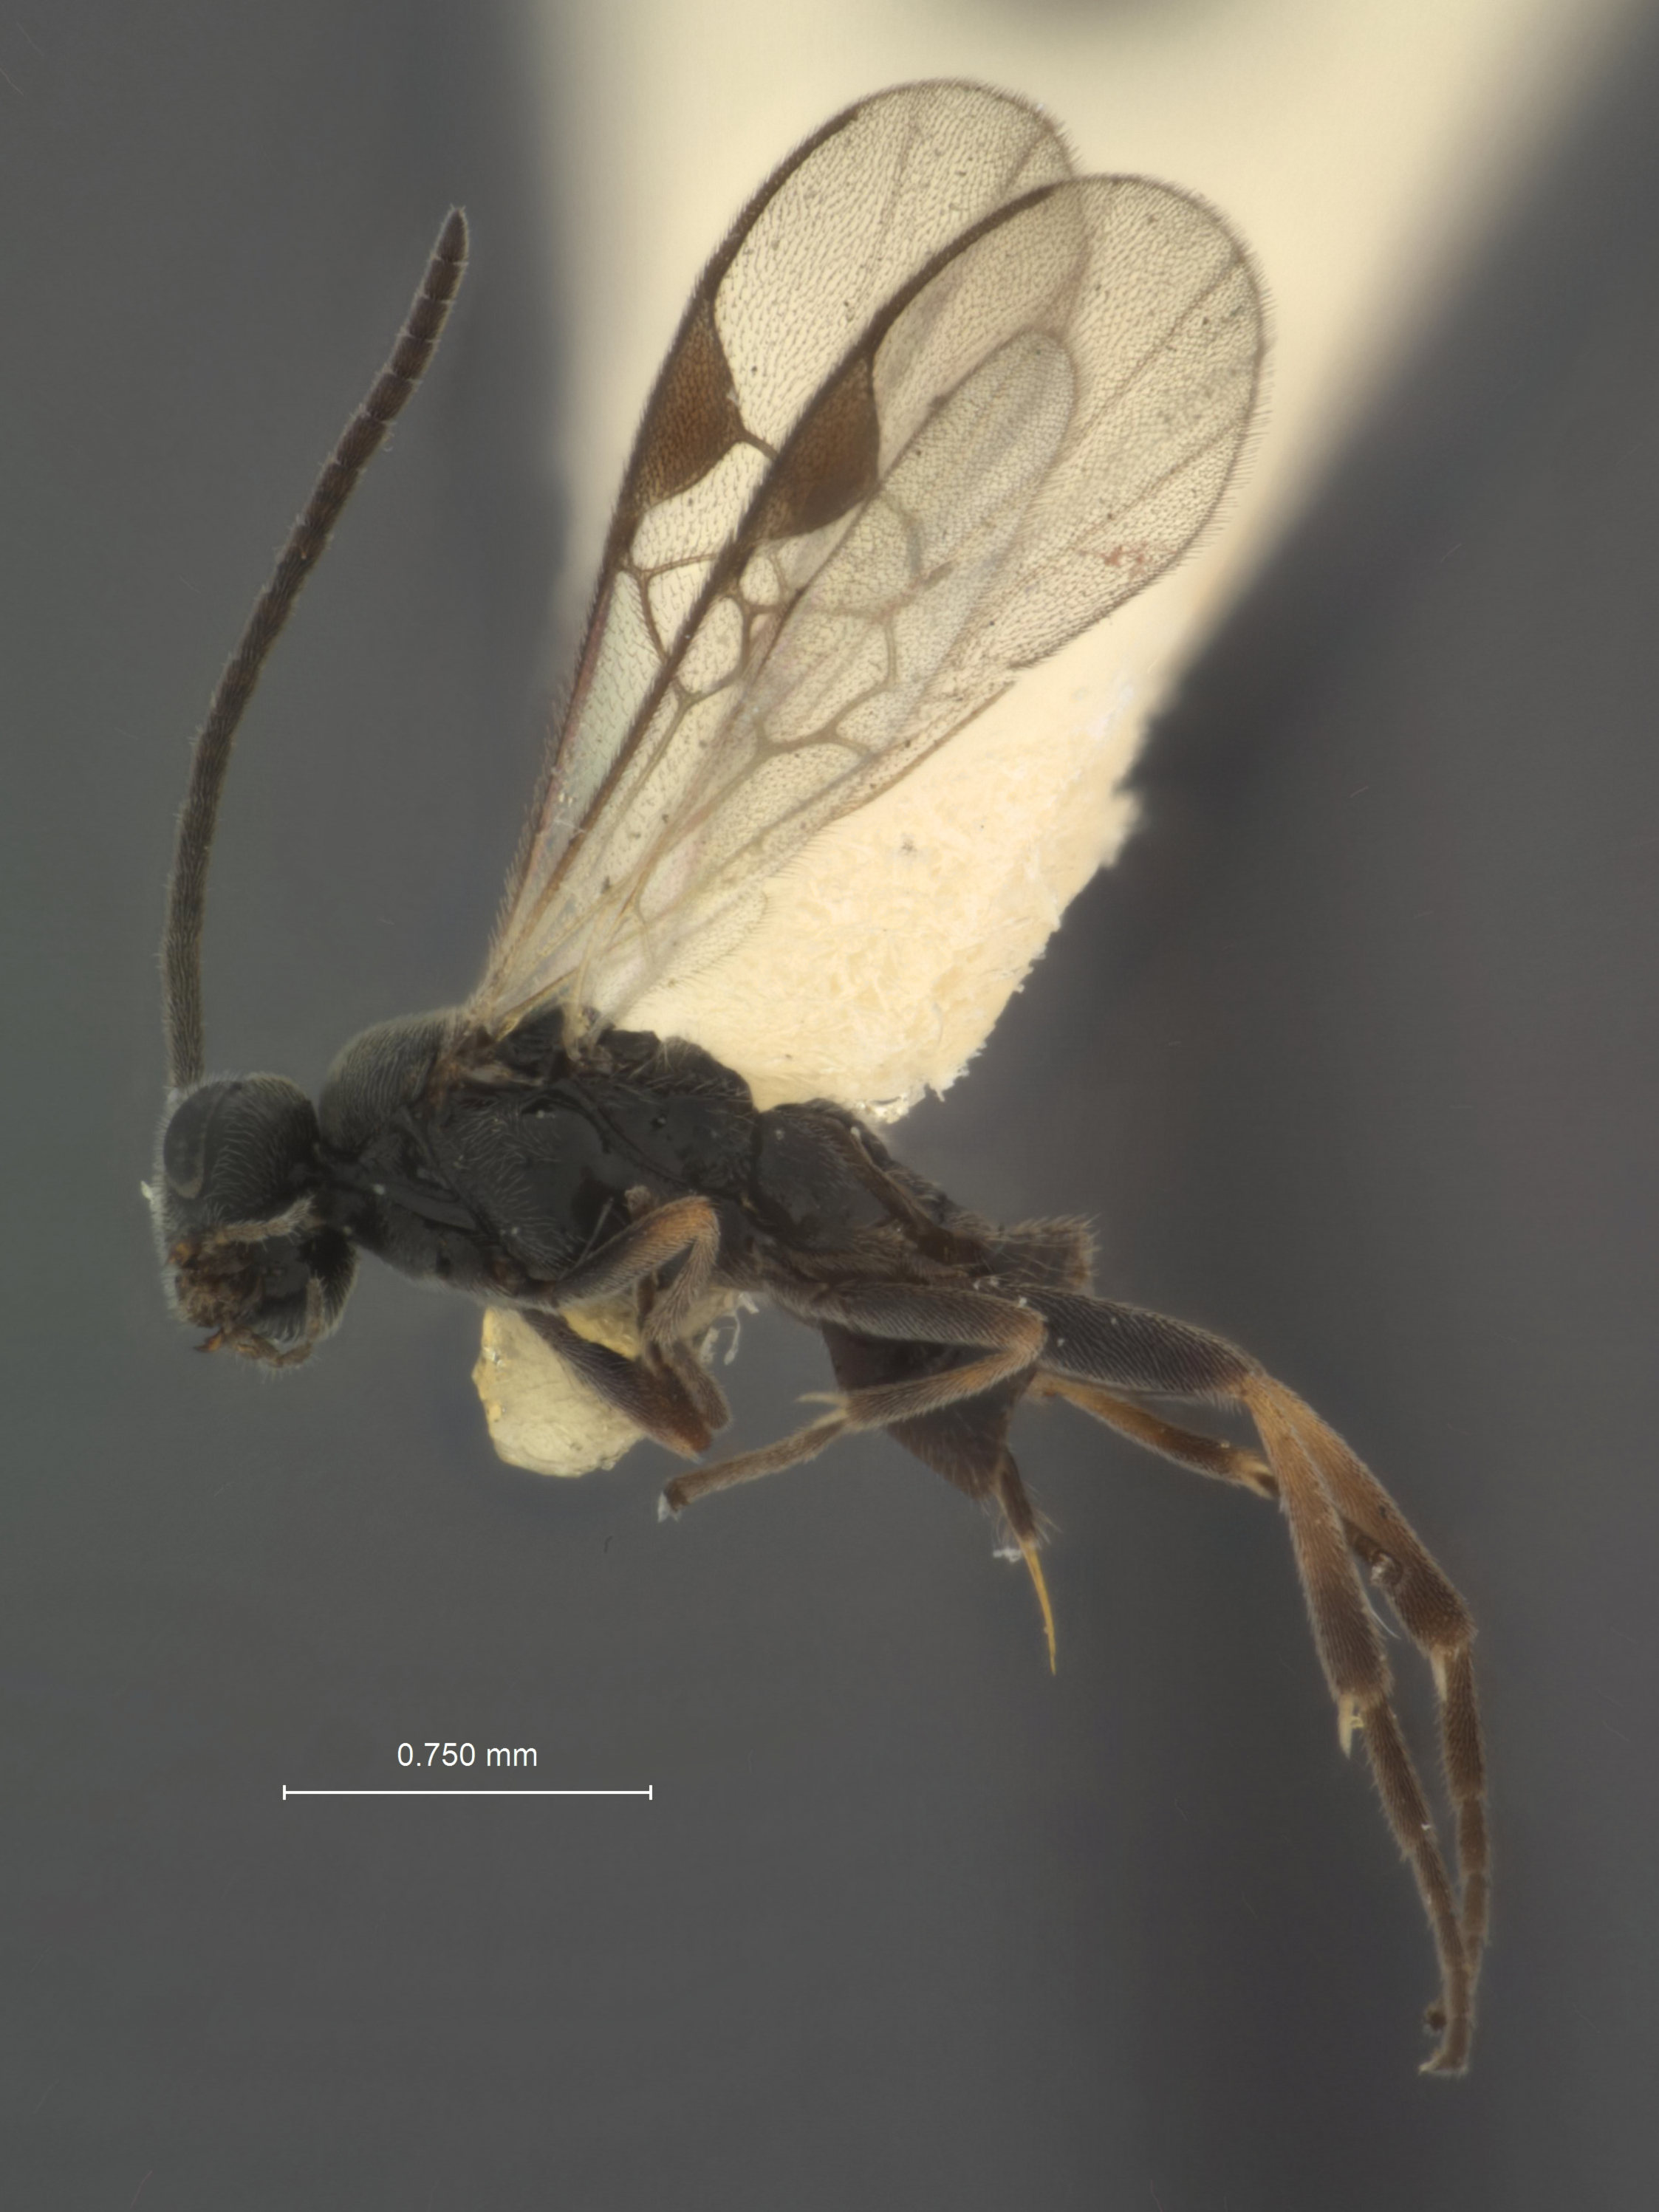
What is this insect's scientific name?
Pholetesor masoni
